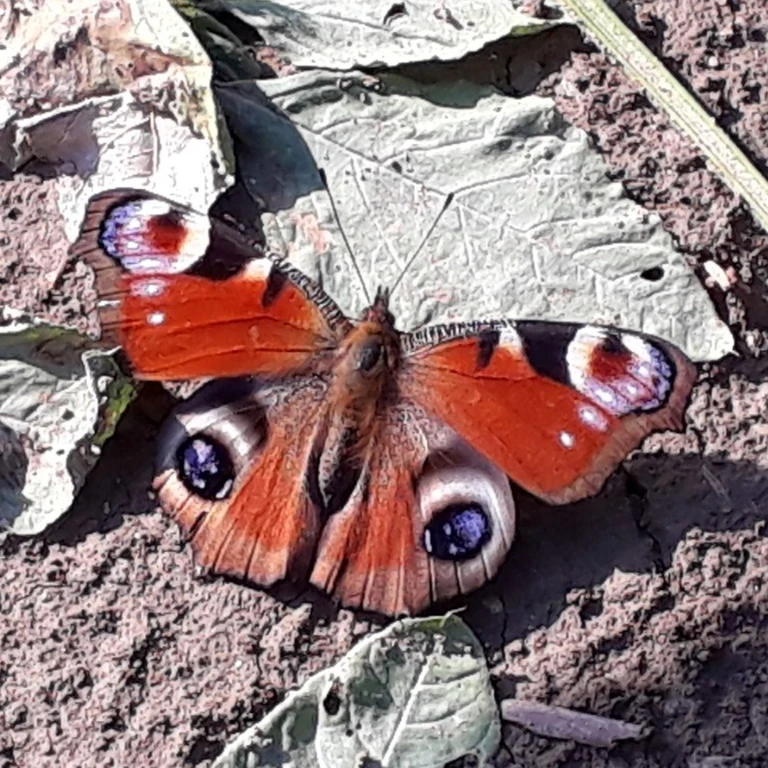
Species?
Aglais io
